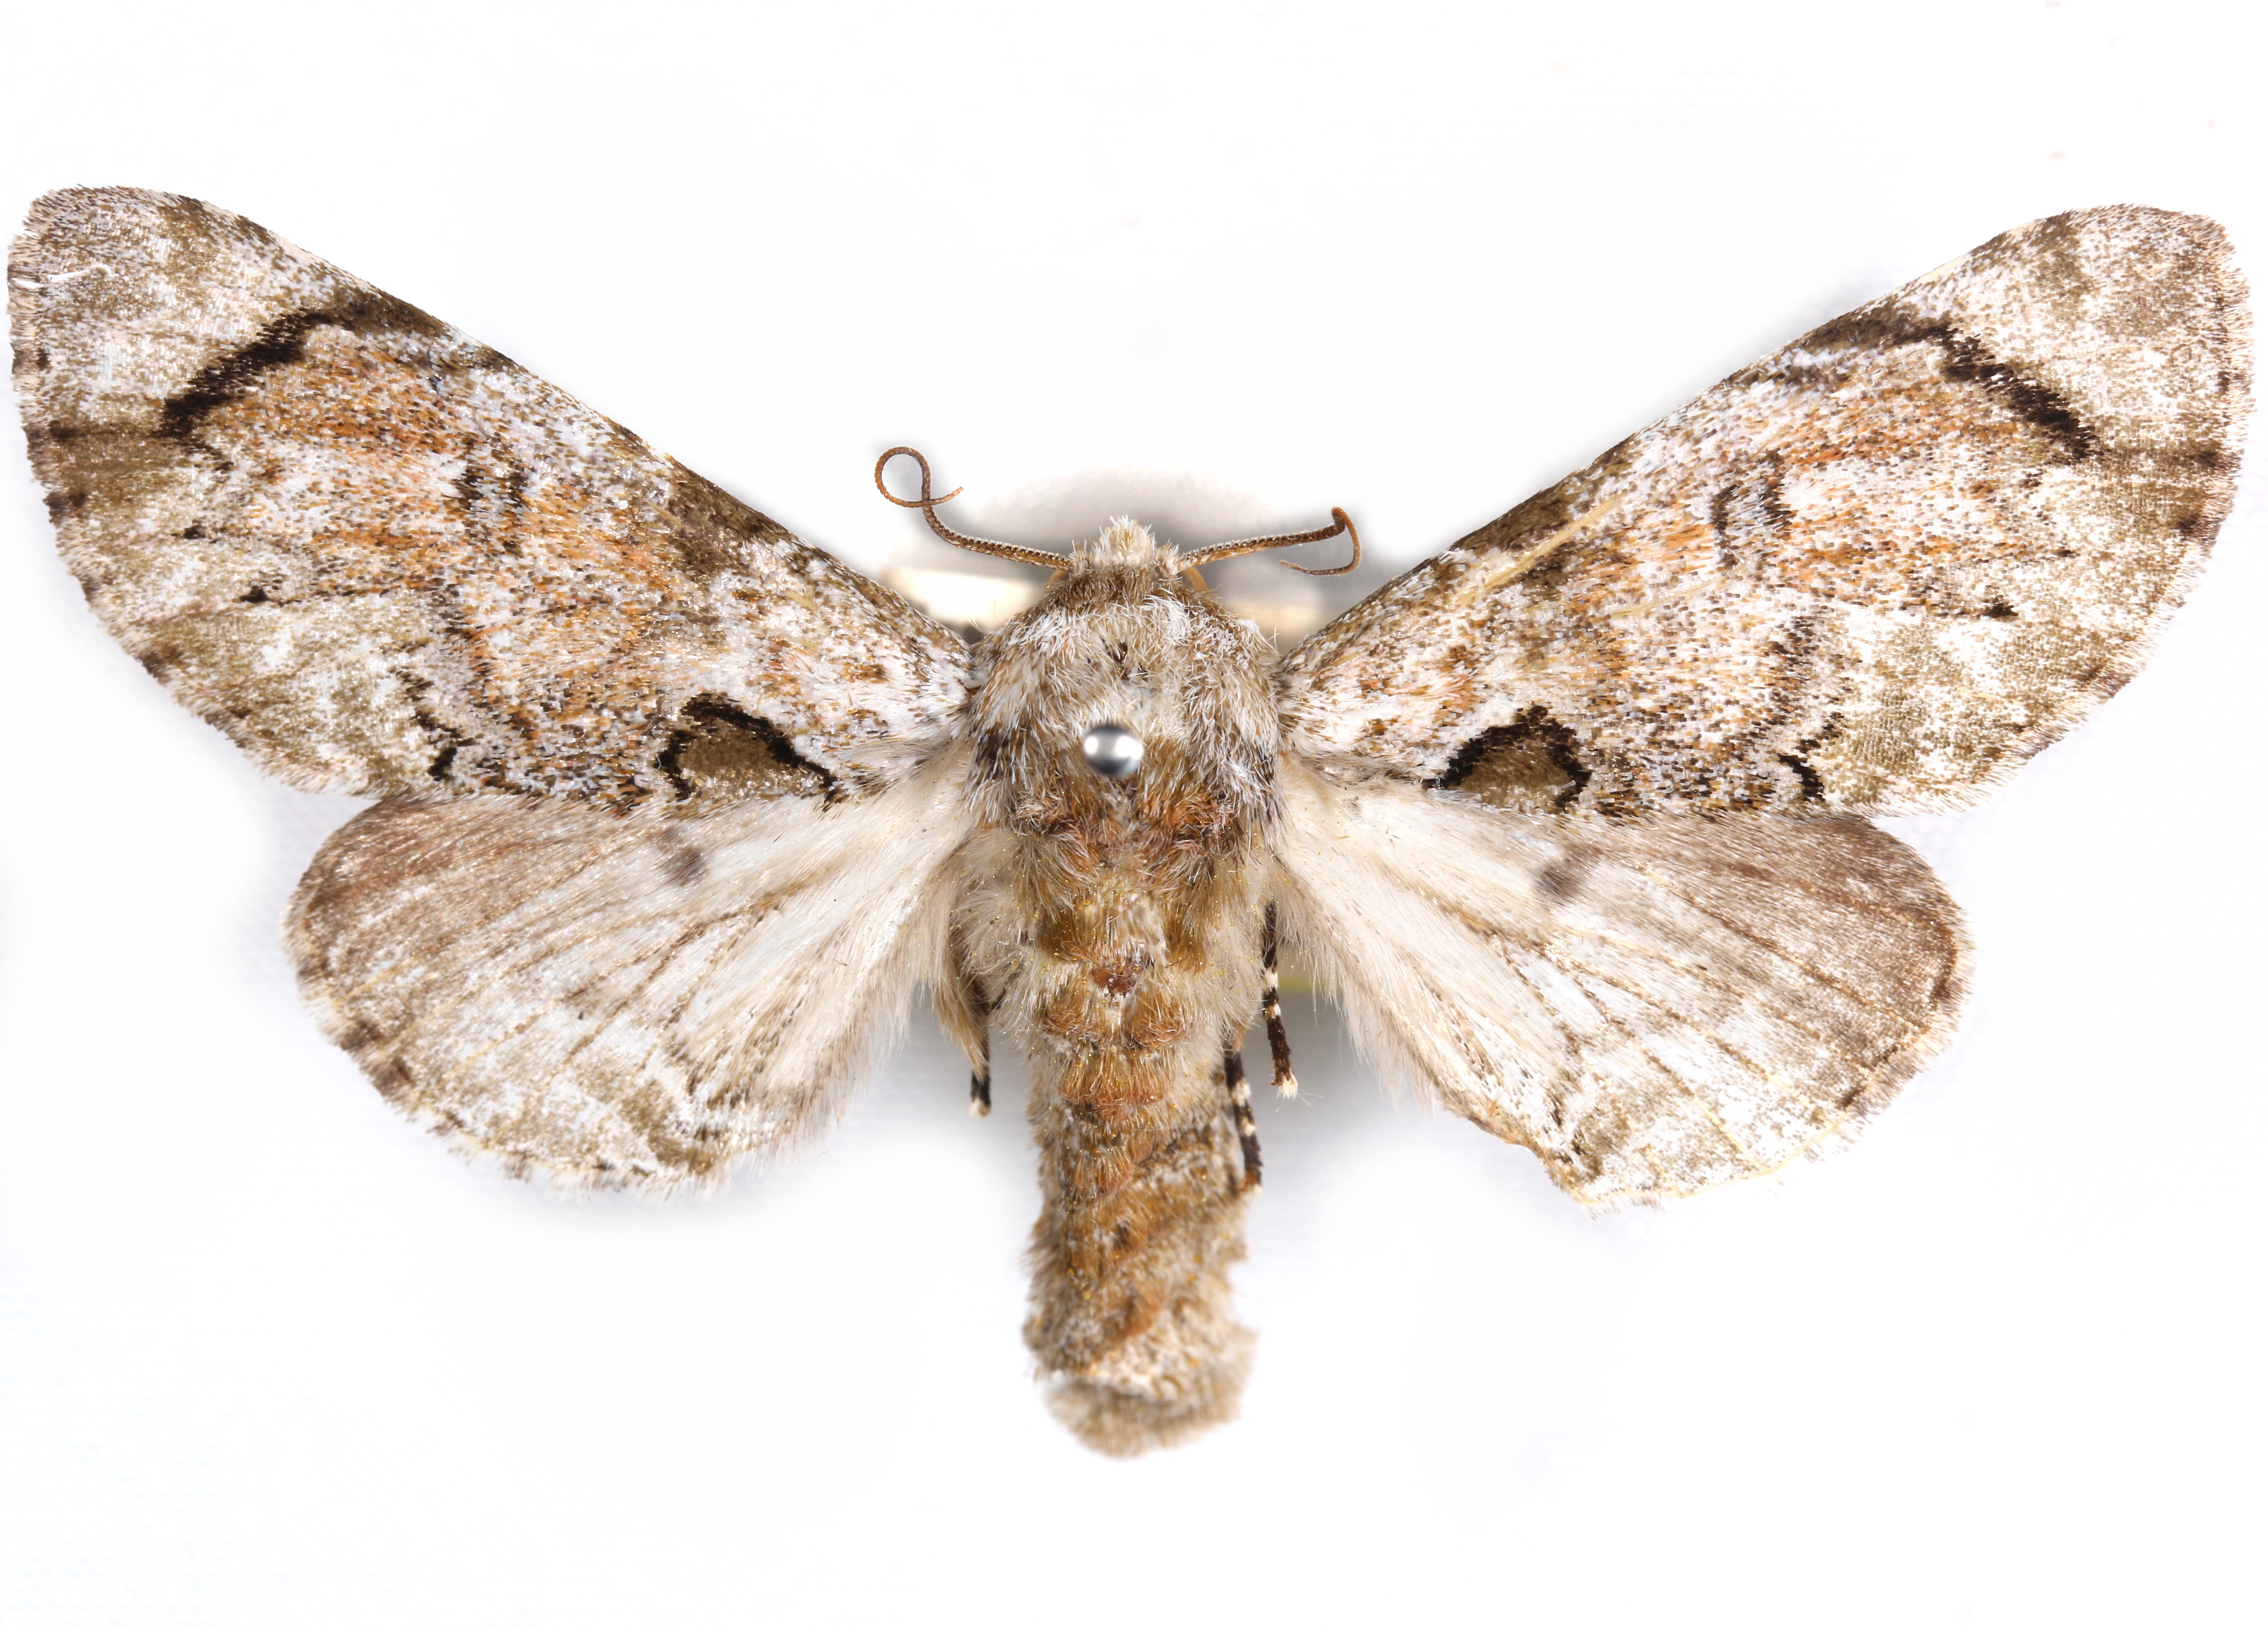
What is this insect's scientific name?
Thiacidas senex
